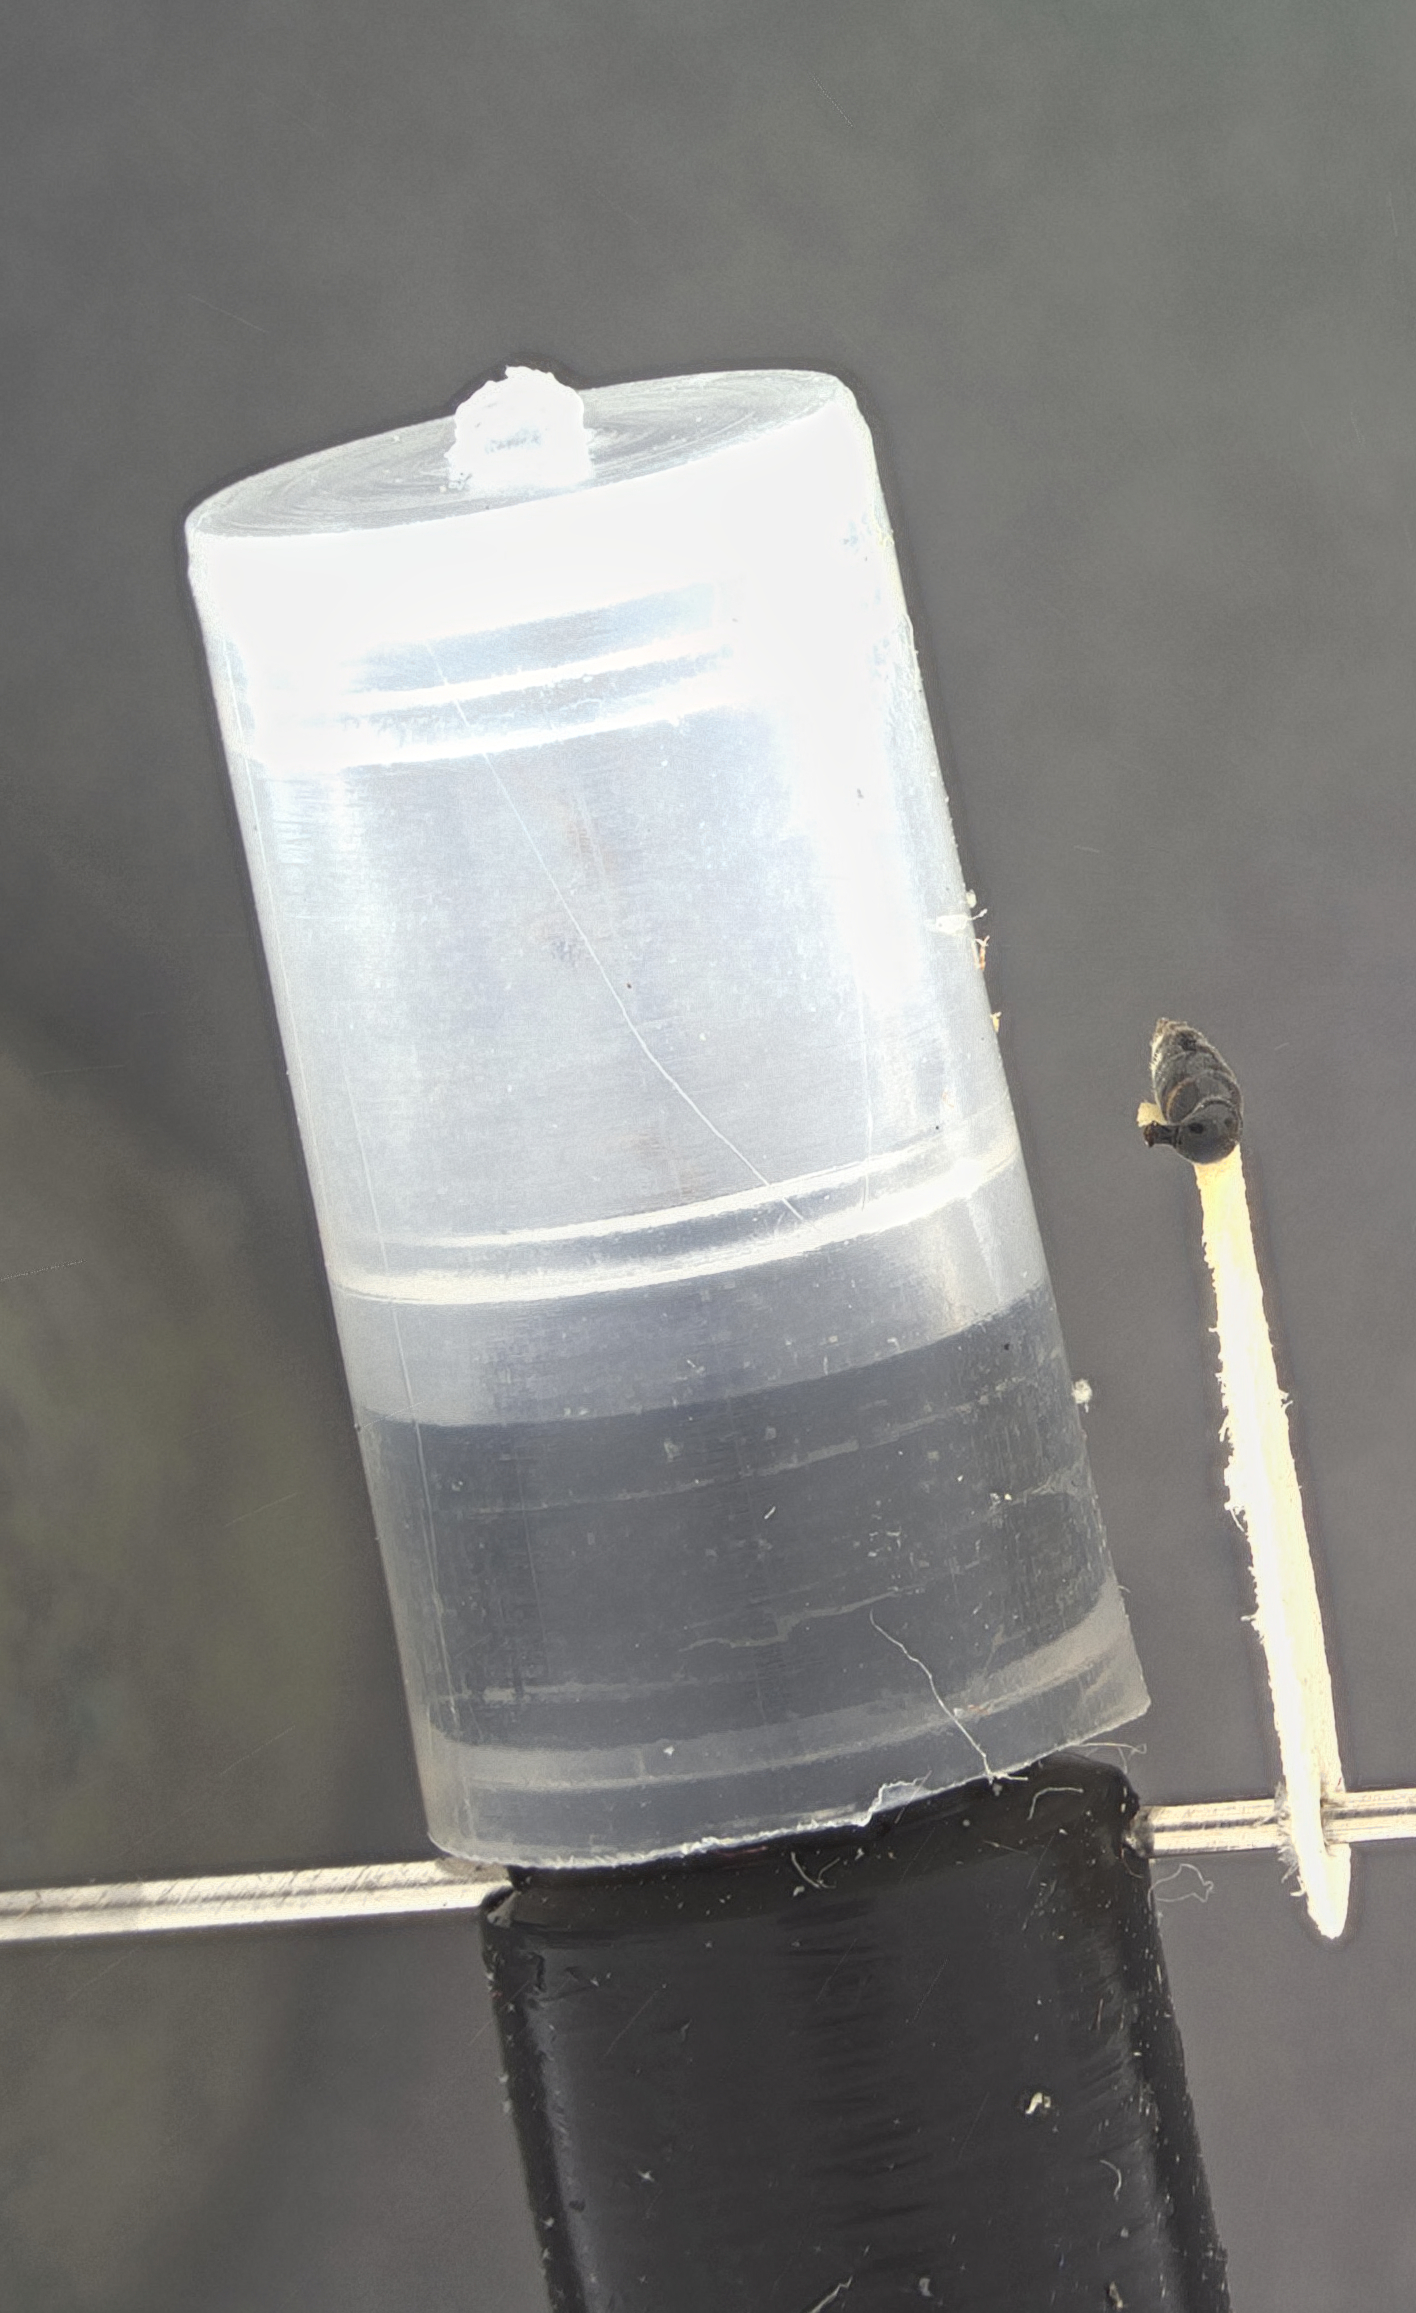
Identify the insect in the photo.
Polemistus cebuensis
